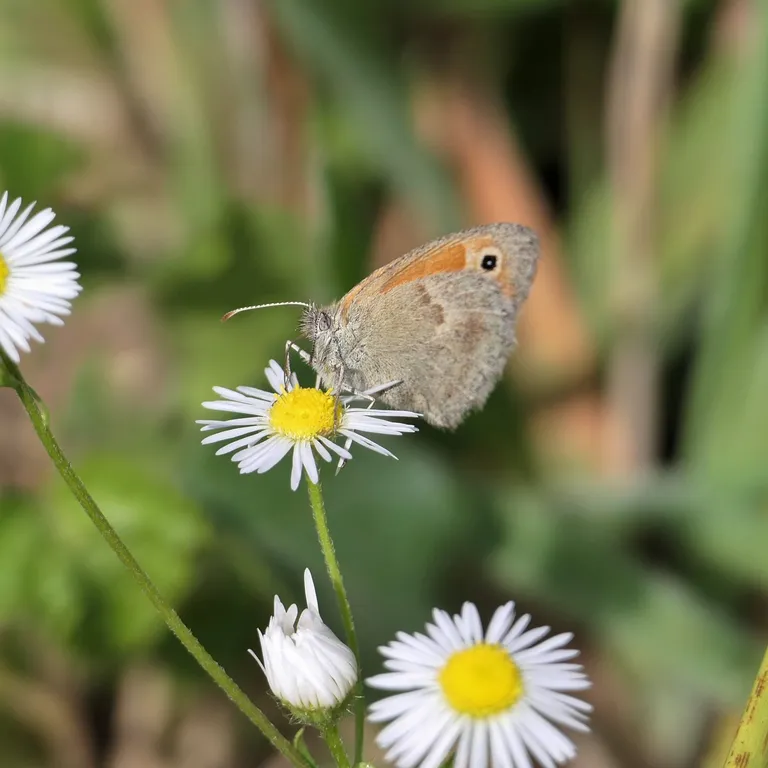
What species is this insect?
Coenonympha pamphilus
